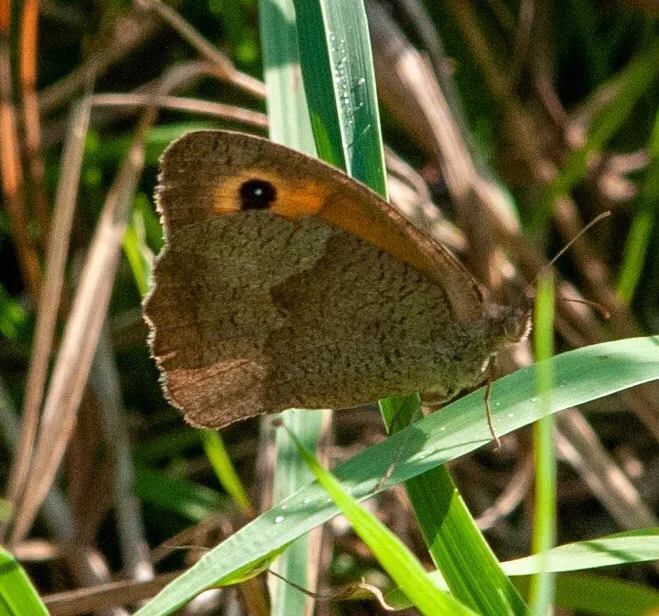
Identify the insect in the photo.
Maniola jurtina
